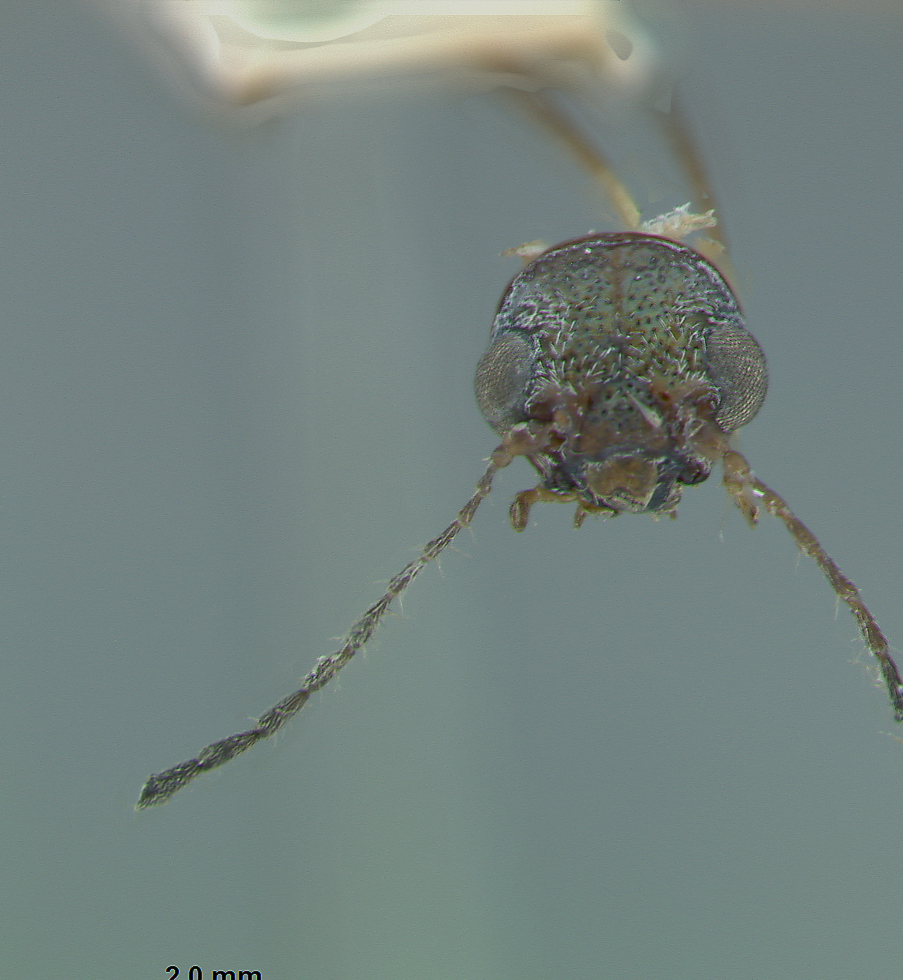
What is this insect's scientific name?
Colaspis pini
